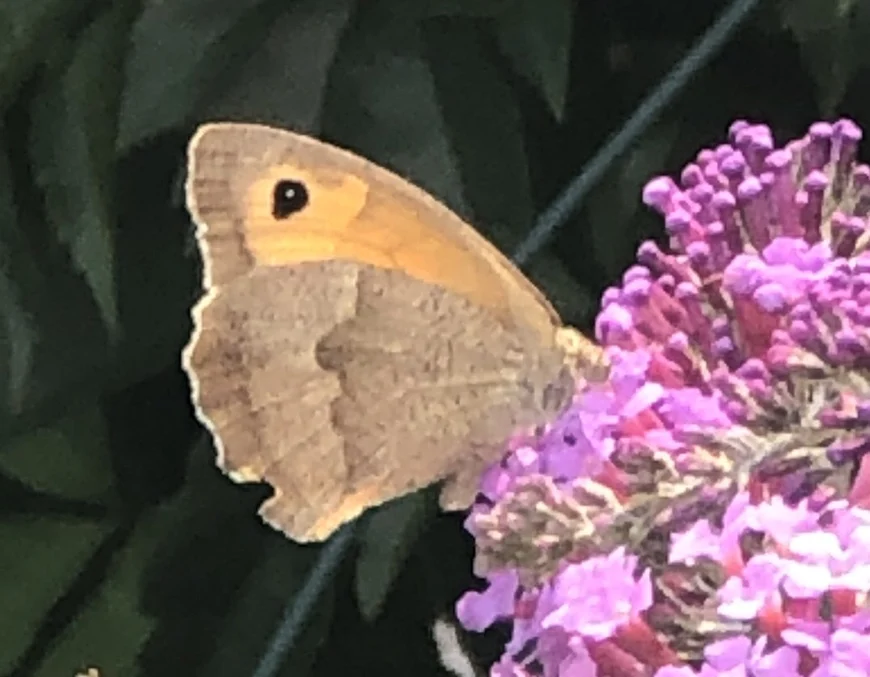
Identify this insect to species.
Maniola jurtina
